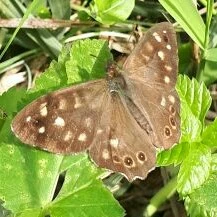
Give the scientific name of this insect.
Pararge aegeria
